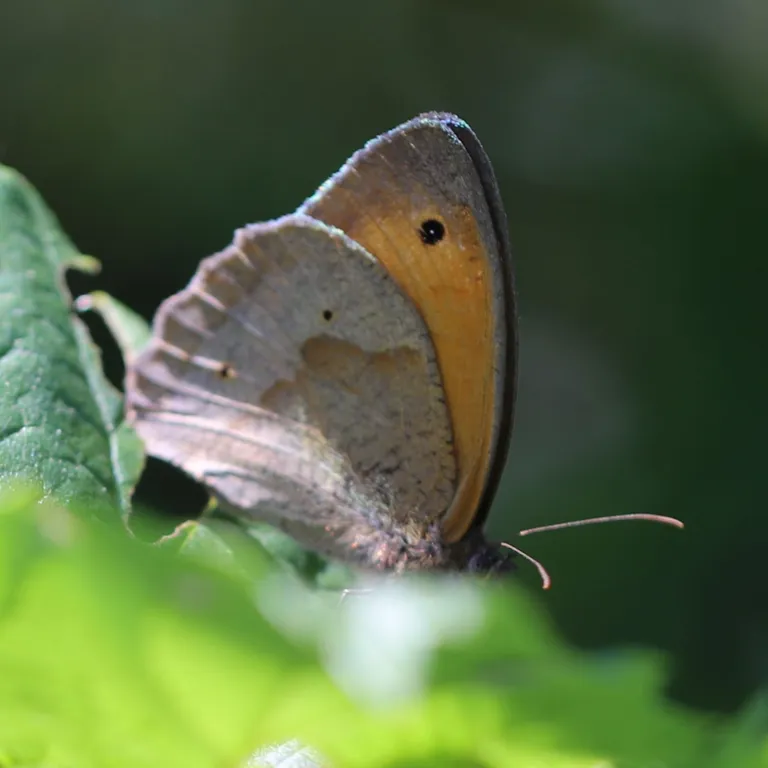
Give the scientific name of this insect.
Maniola jurtina
